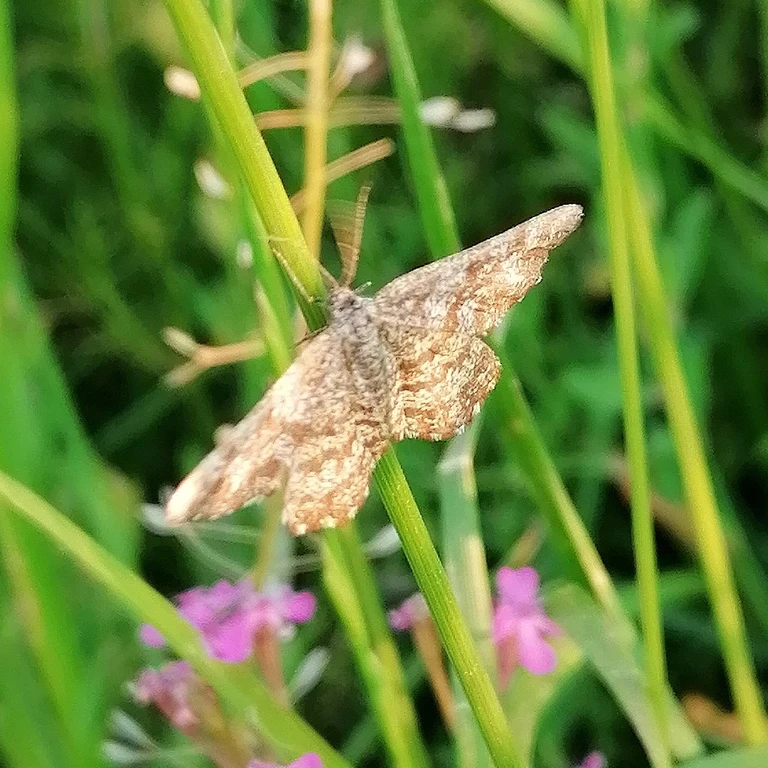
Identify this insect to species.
Ematurga atomaria
